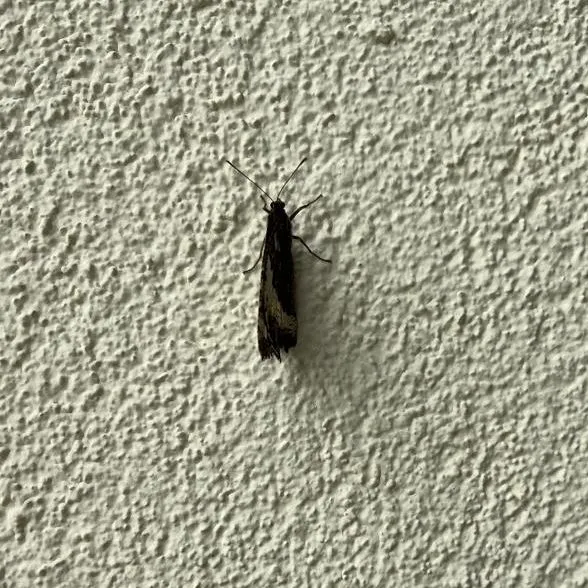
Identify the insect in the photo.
Brintesia circe
